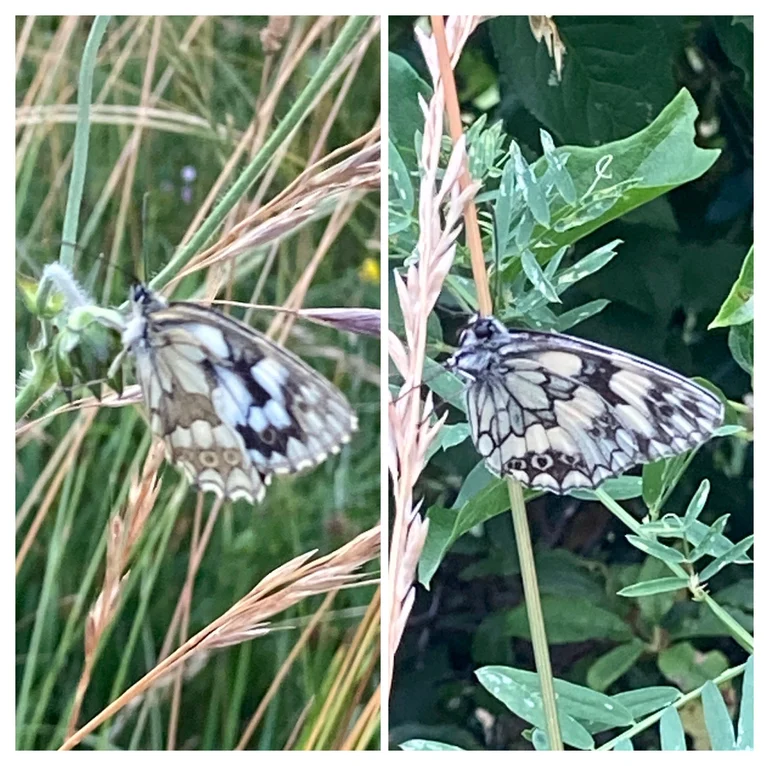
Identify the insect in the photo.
Melanargia galathea
